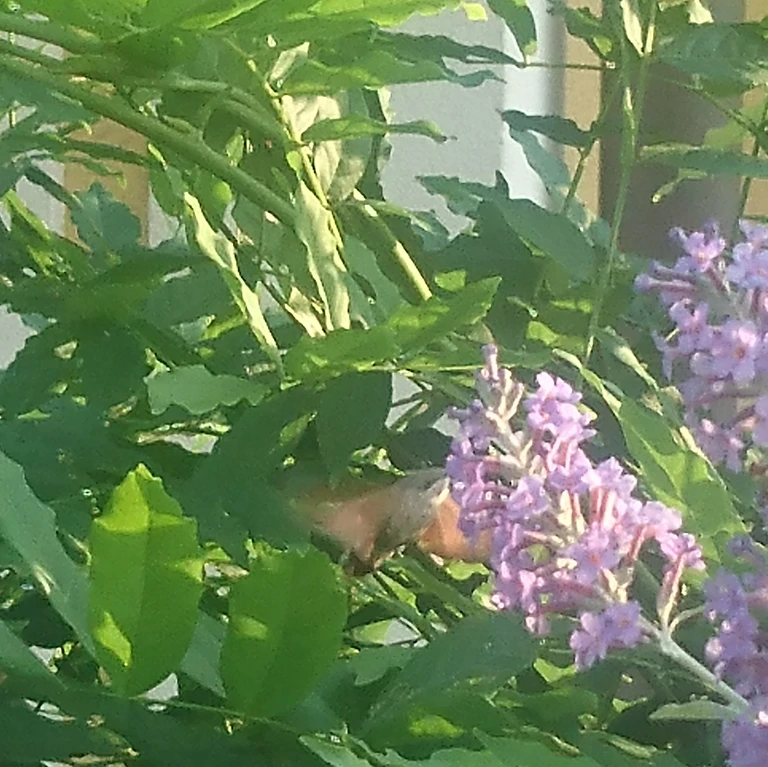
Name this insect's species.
Macroglossum stellatarum
